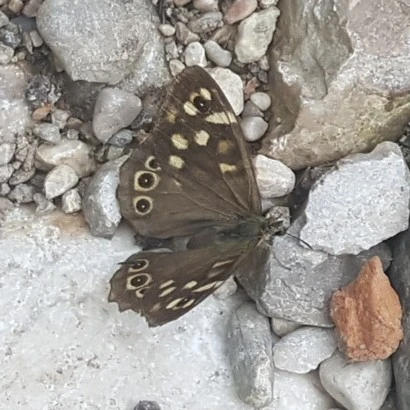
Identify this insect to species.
Pararge aegeria
